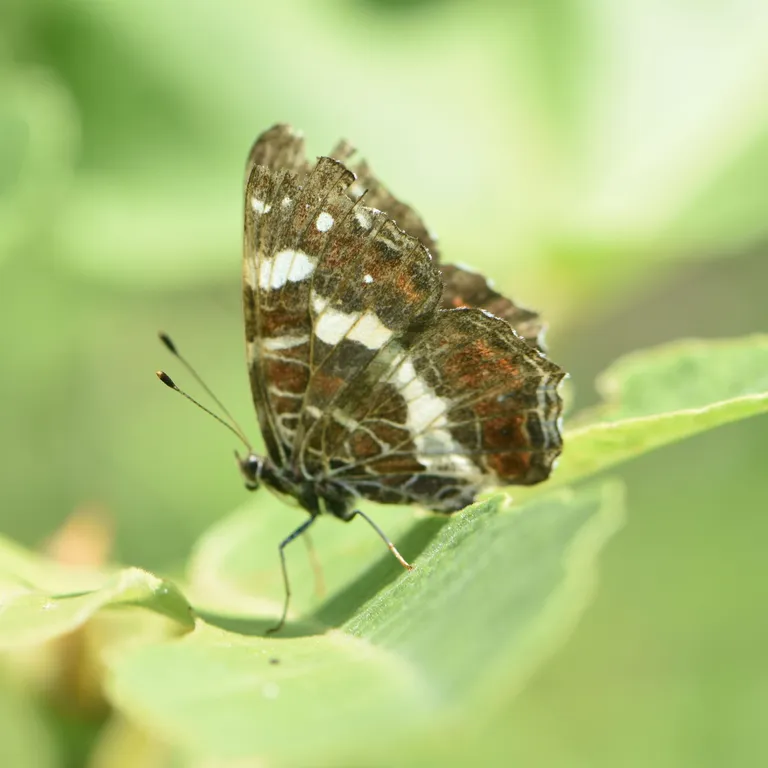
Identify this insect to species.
Araschnia levana
